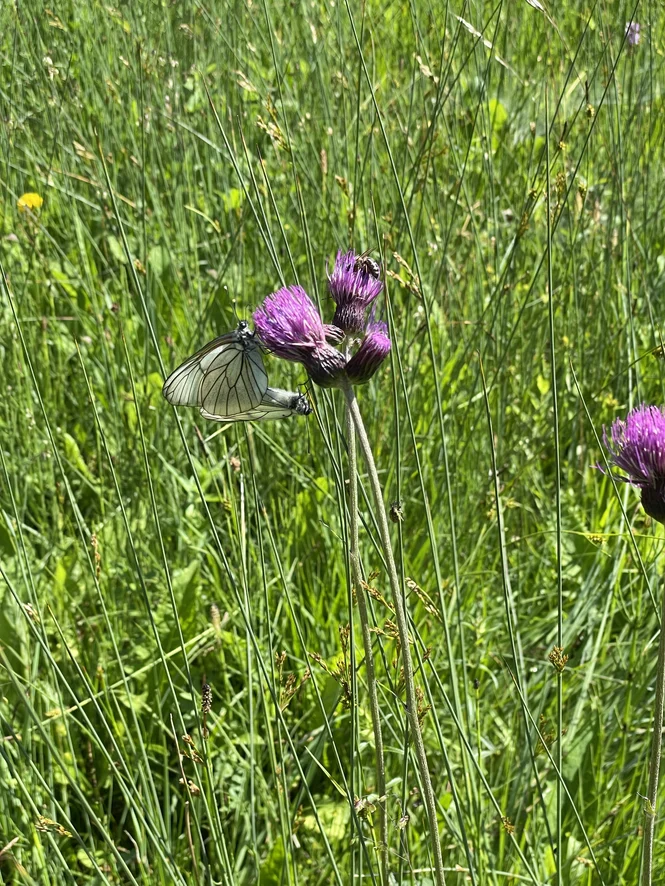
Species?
Aporia crataegi
